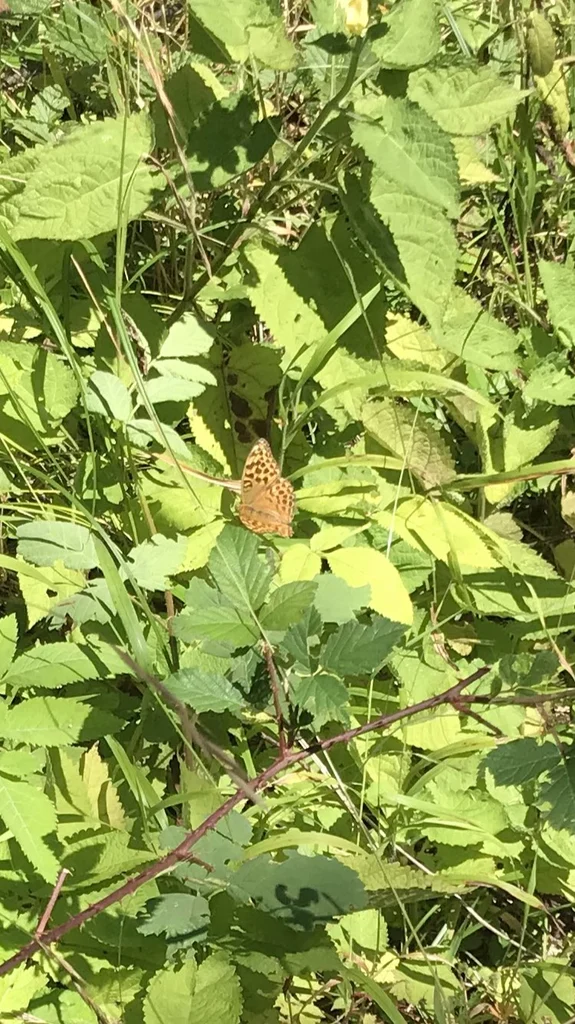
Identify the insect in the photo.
Argynnis paphia
